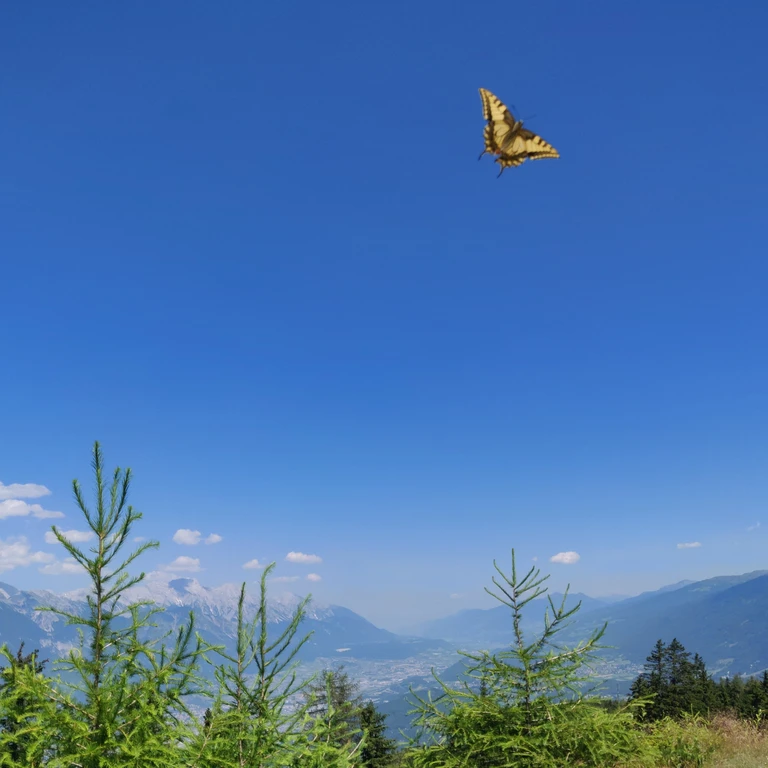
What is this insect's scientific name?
Papilio machaon
